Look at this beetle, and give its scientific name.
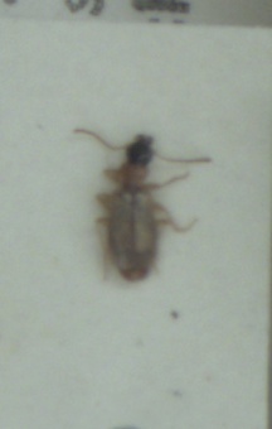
Philorhizus melanocephalus
